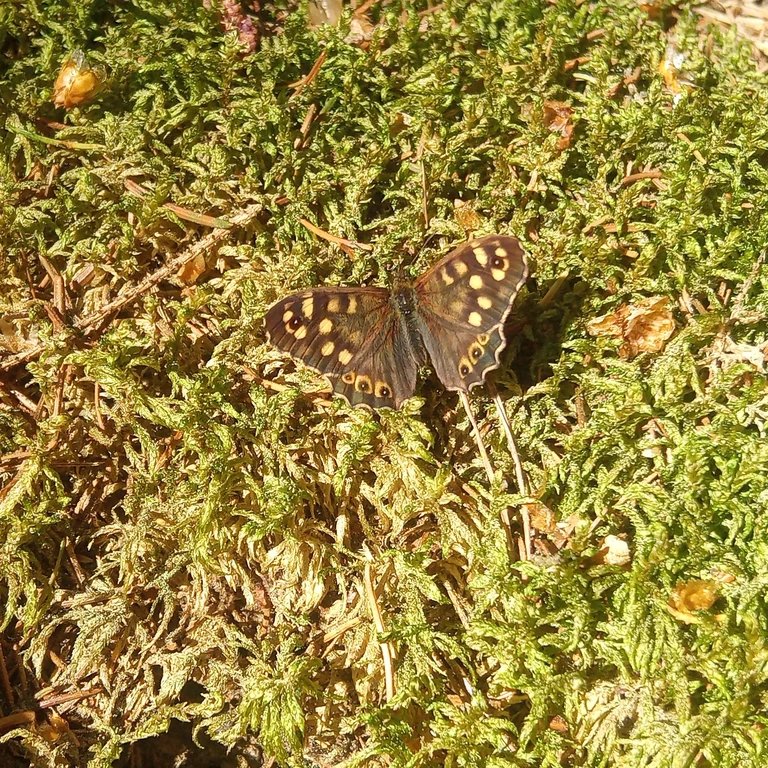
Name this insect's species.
Pararge aegeria
